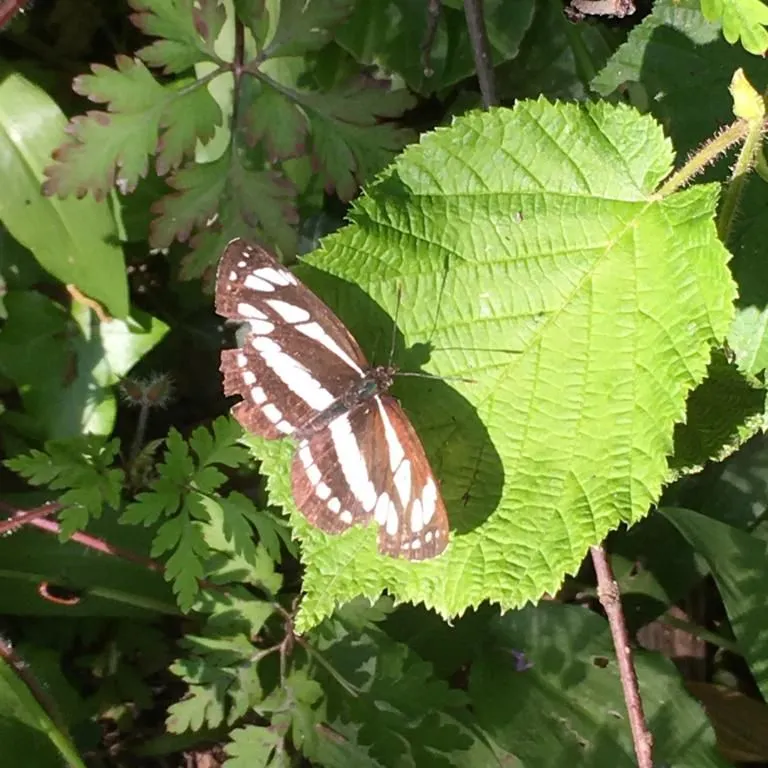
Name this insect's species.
Neptis sappho
